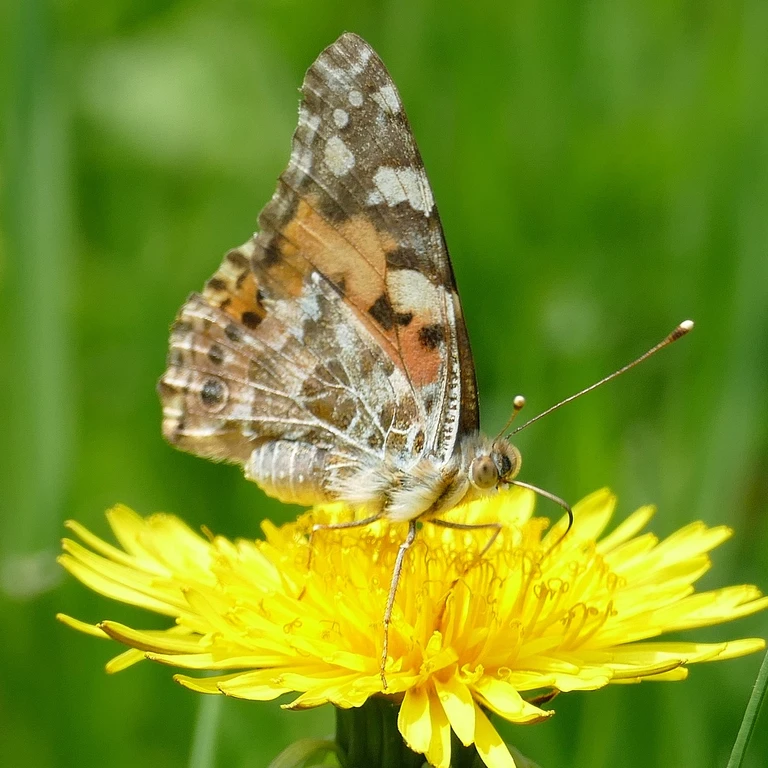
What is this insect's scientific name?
Vanessa cardui
